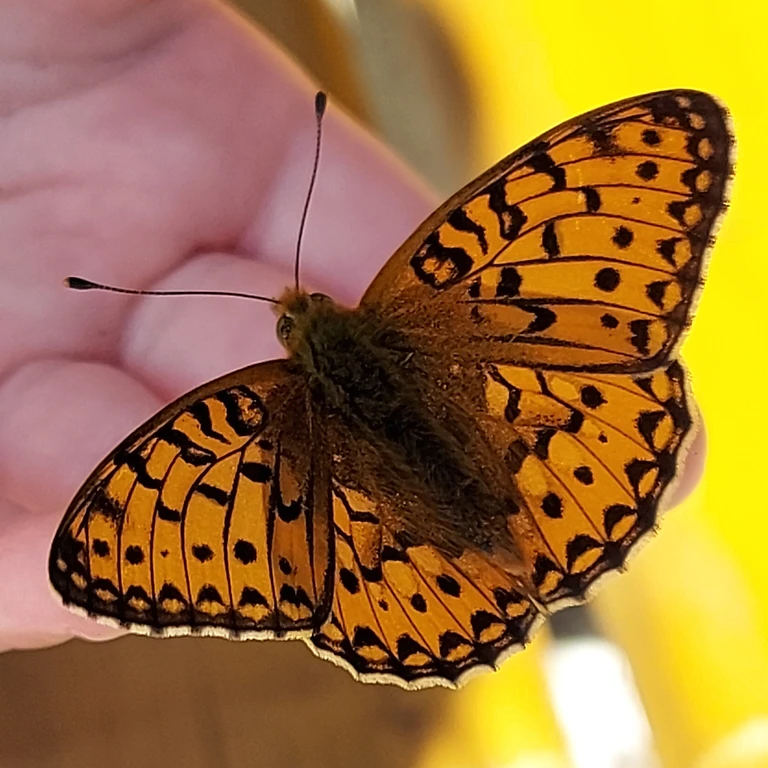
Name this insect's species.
Speyeria aglaja
